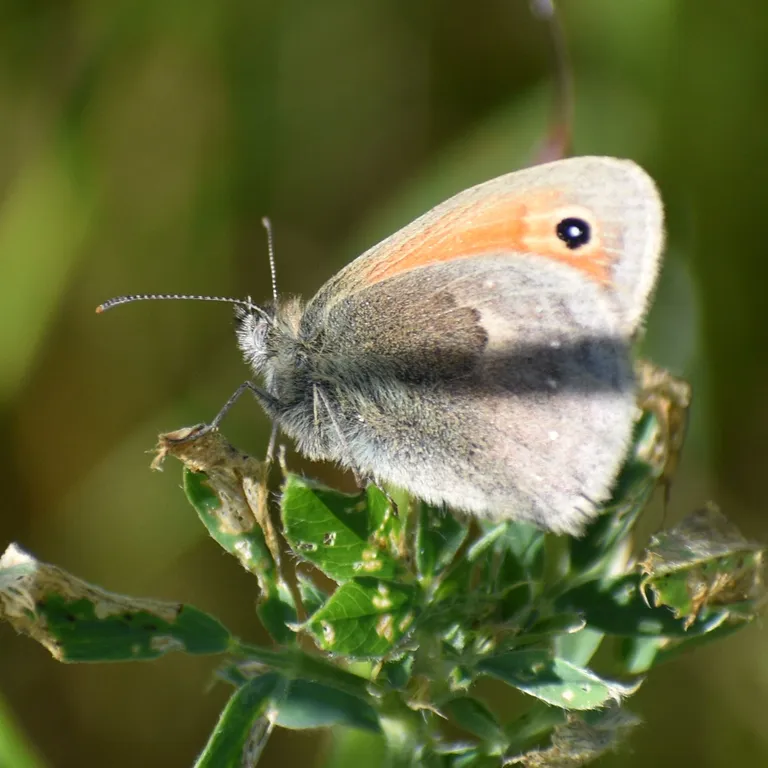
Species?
Coenonympha pamphilus
